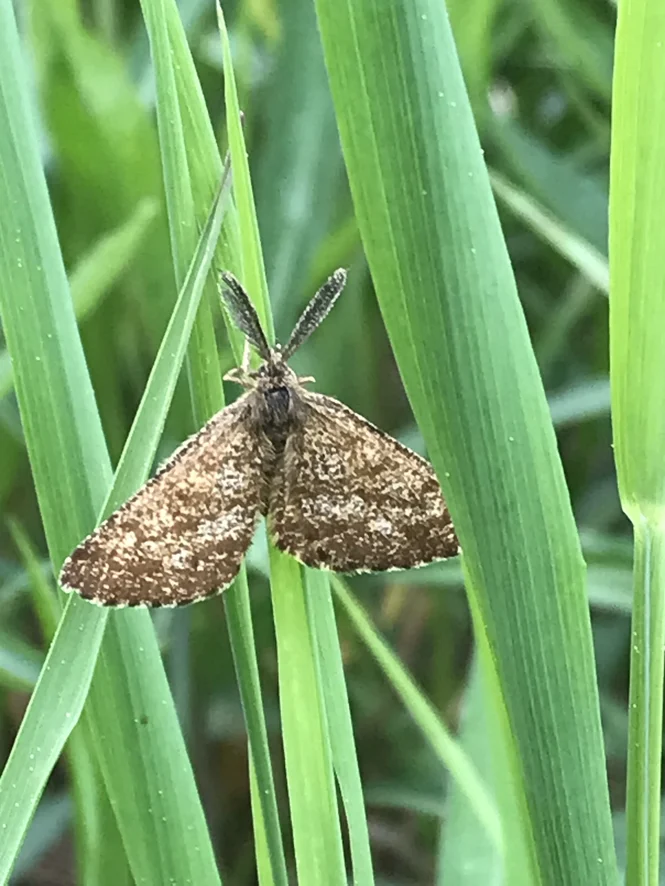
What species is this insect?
Ematurga atomaria
